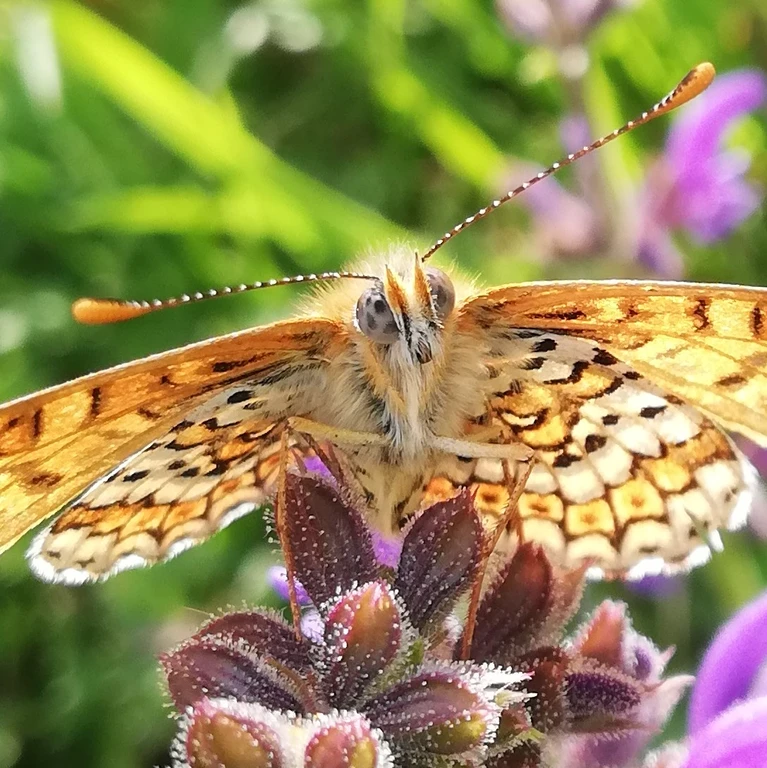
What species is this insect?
Melitaea cinxia
